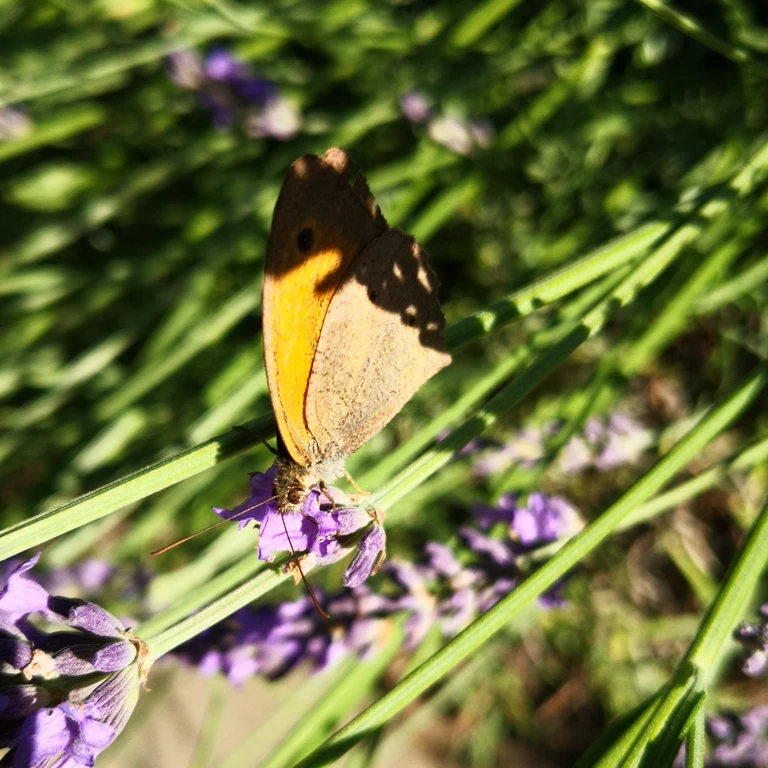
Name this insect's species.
Maniola jurtina
